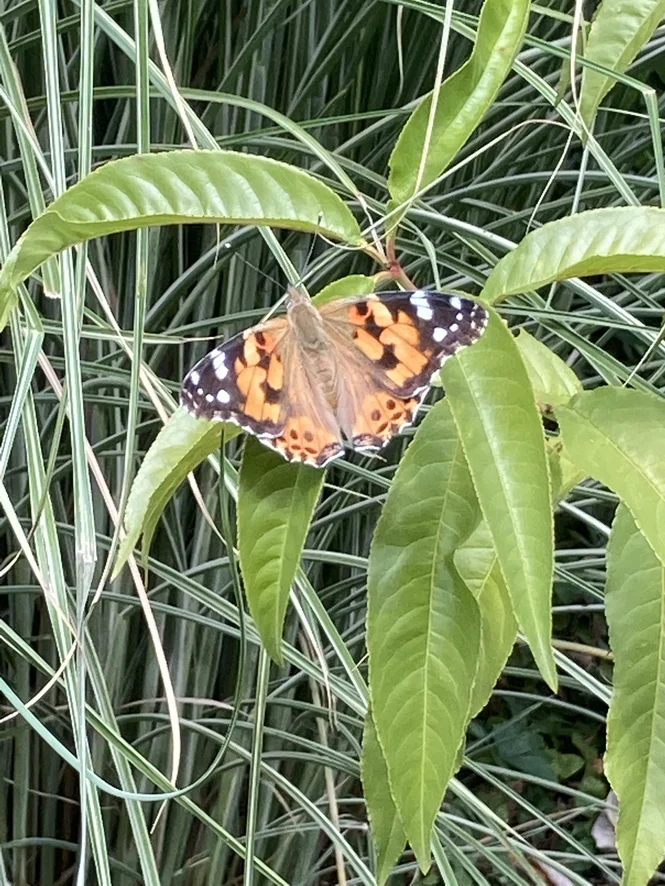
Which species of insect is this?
Vanessa cardui
